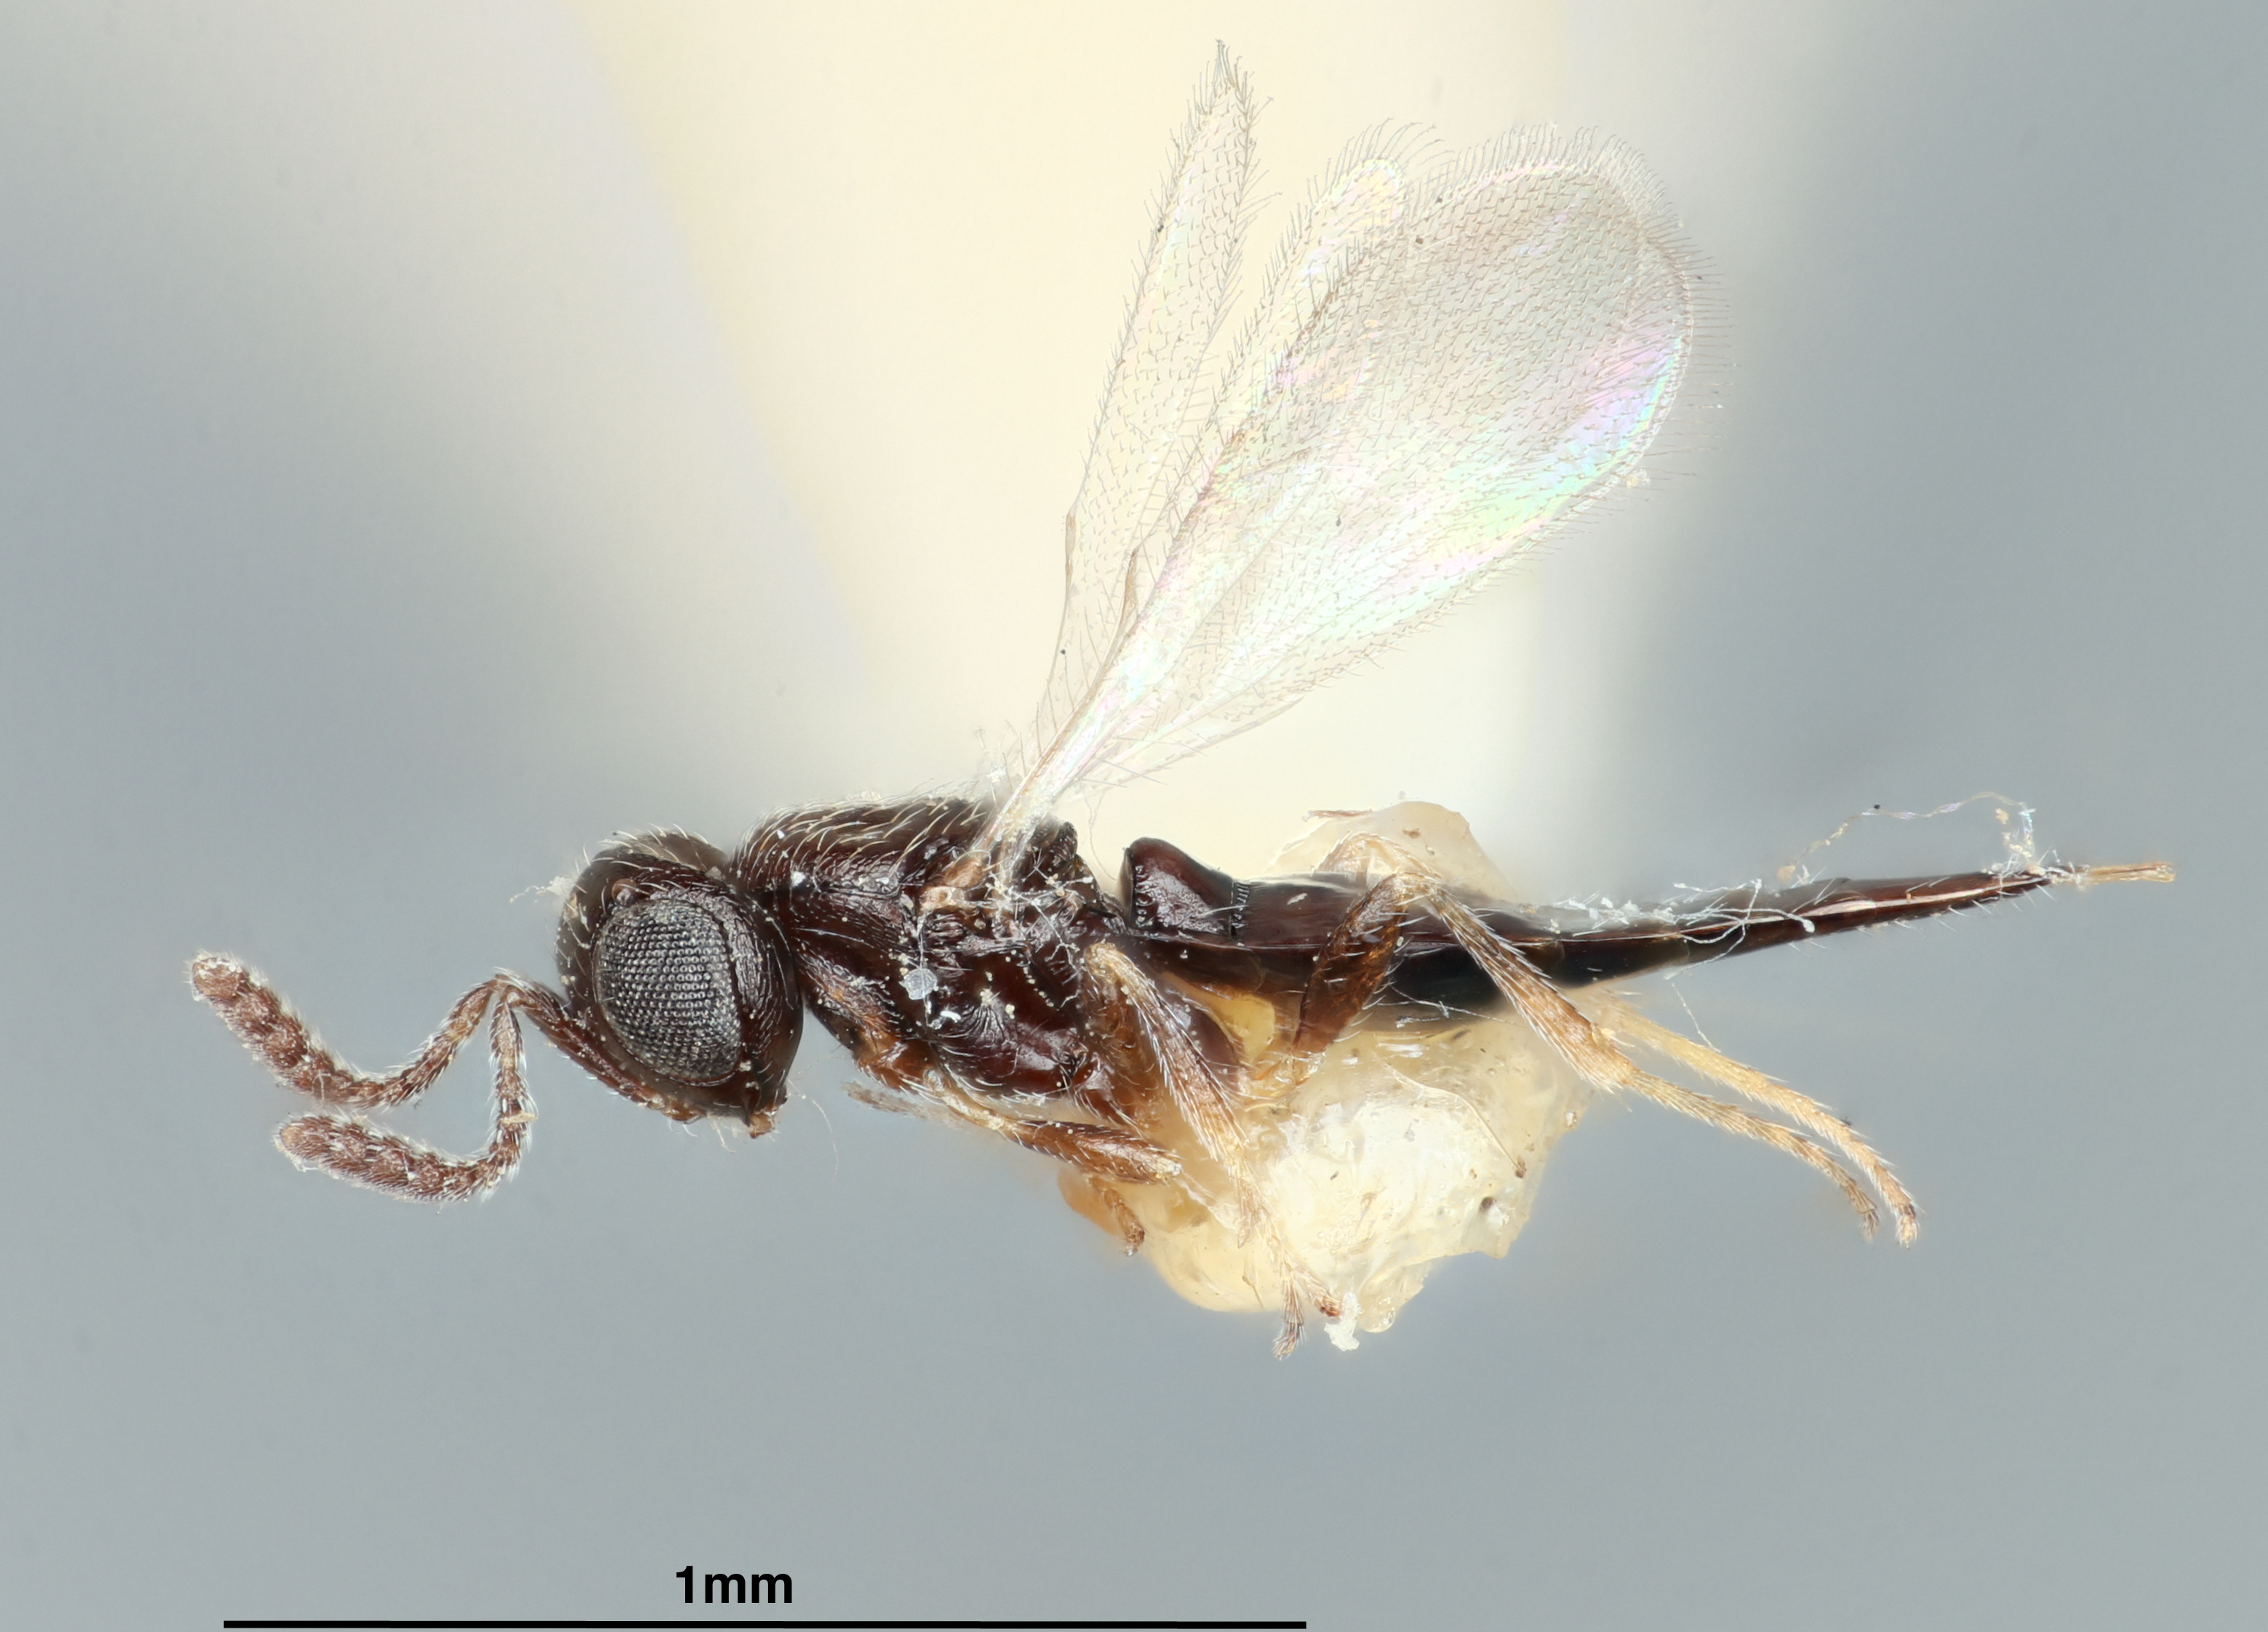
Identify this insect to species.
Phanurus tabanivorus
